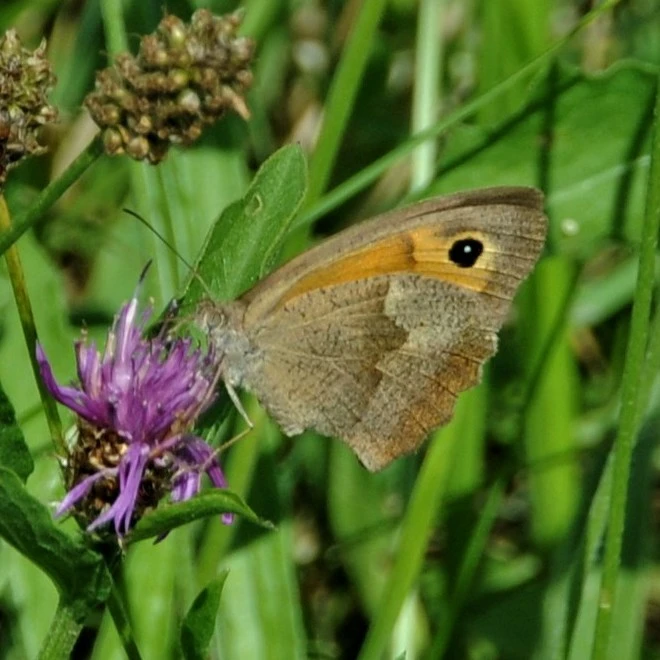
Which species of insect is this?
Maniola jurtina
